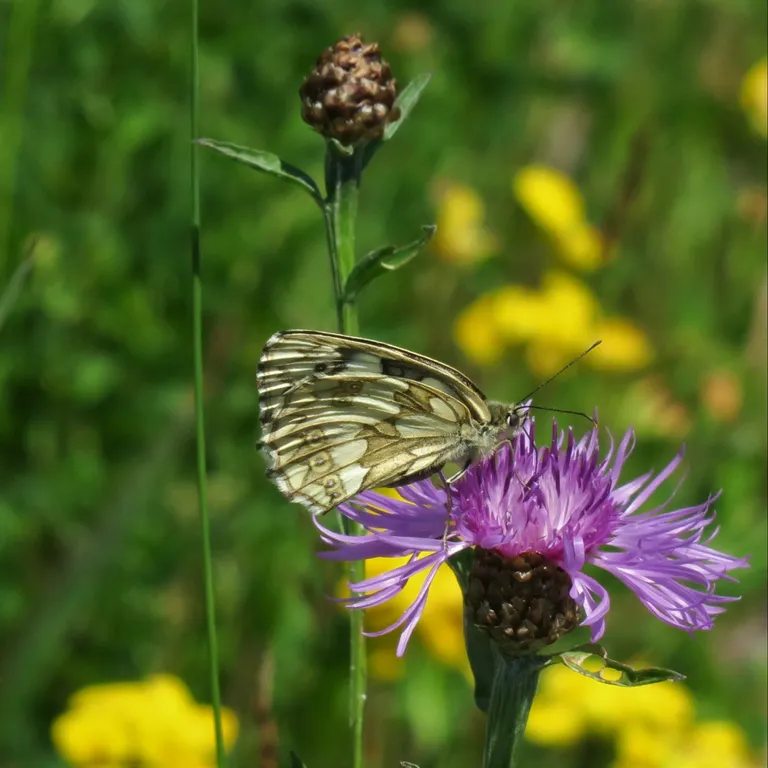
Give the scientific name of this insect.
Melanargia galathea
